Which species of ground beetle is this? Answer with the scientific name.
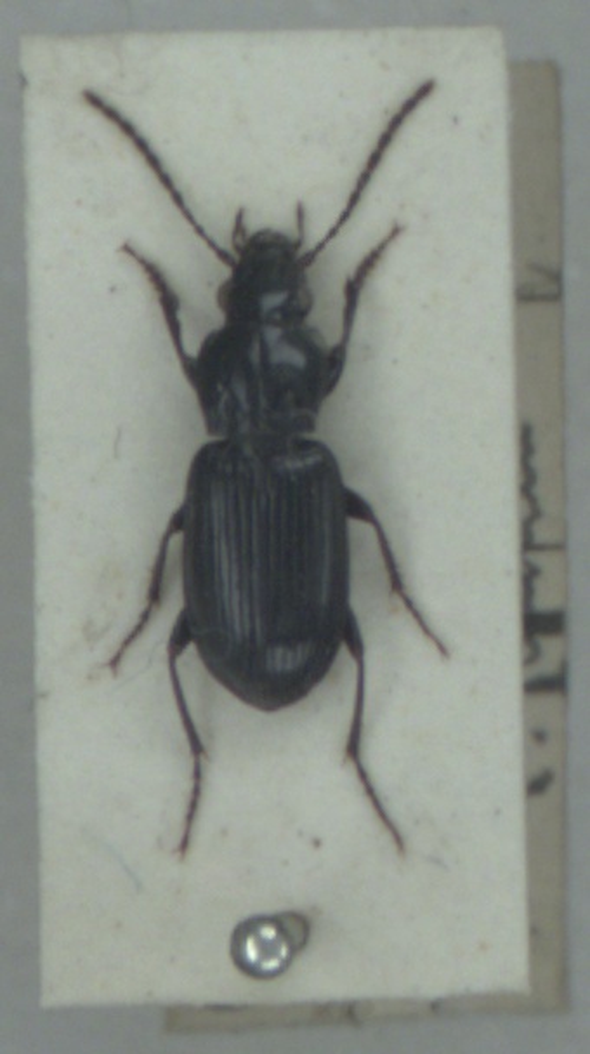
Pterostichus minor
